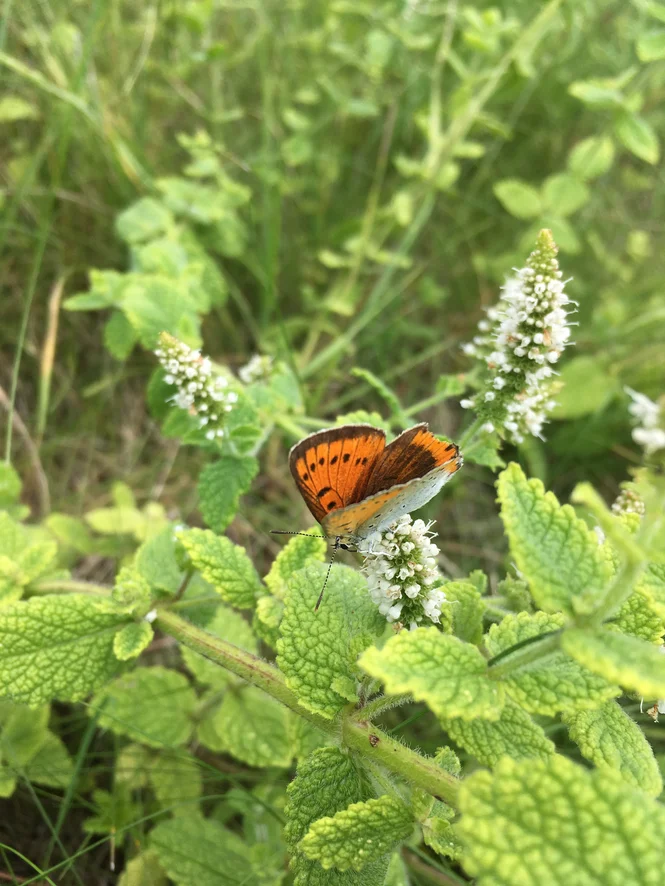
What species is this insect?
Lycaena dispar
